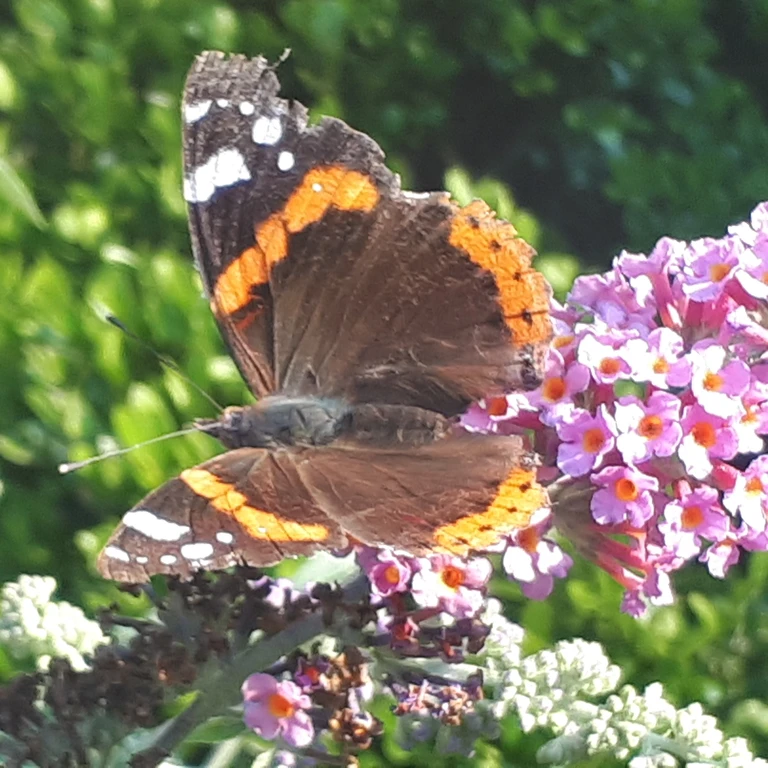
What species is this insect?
Vanessa atalanta
